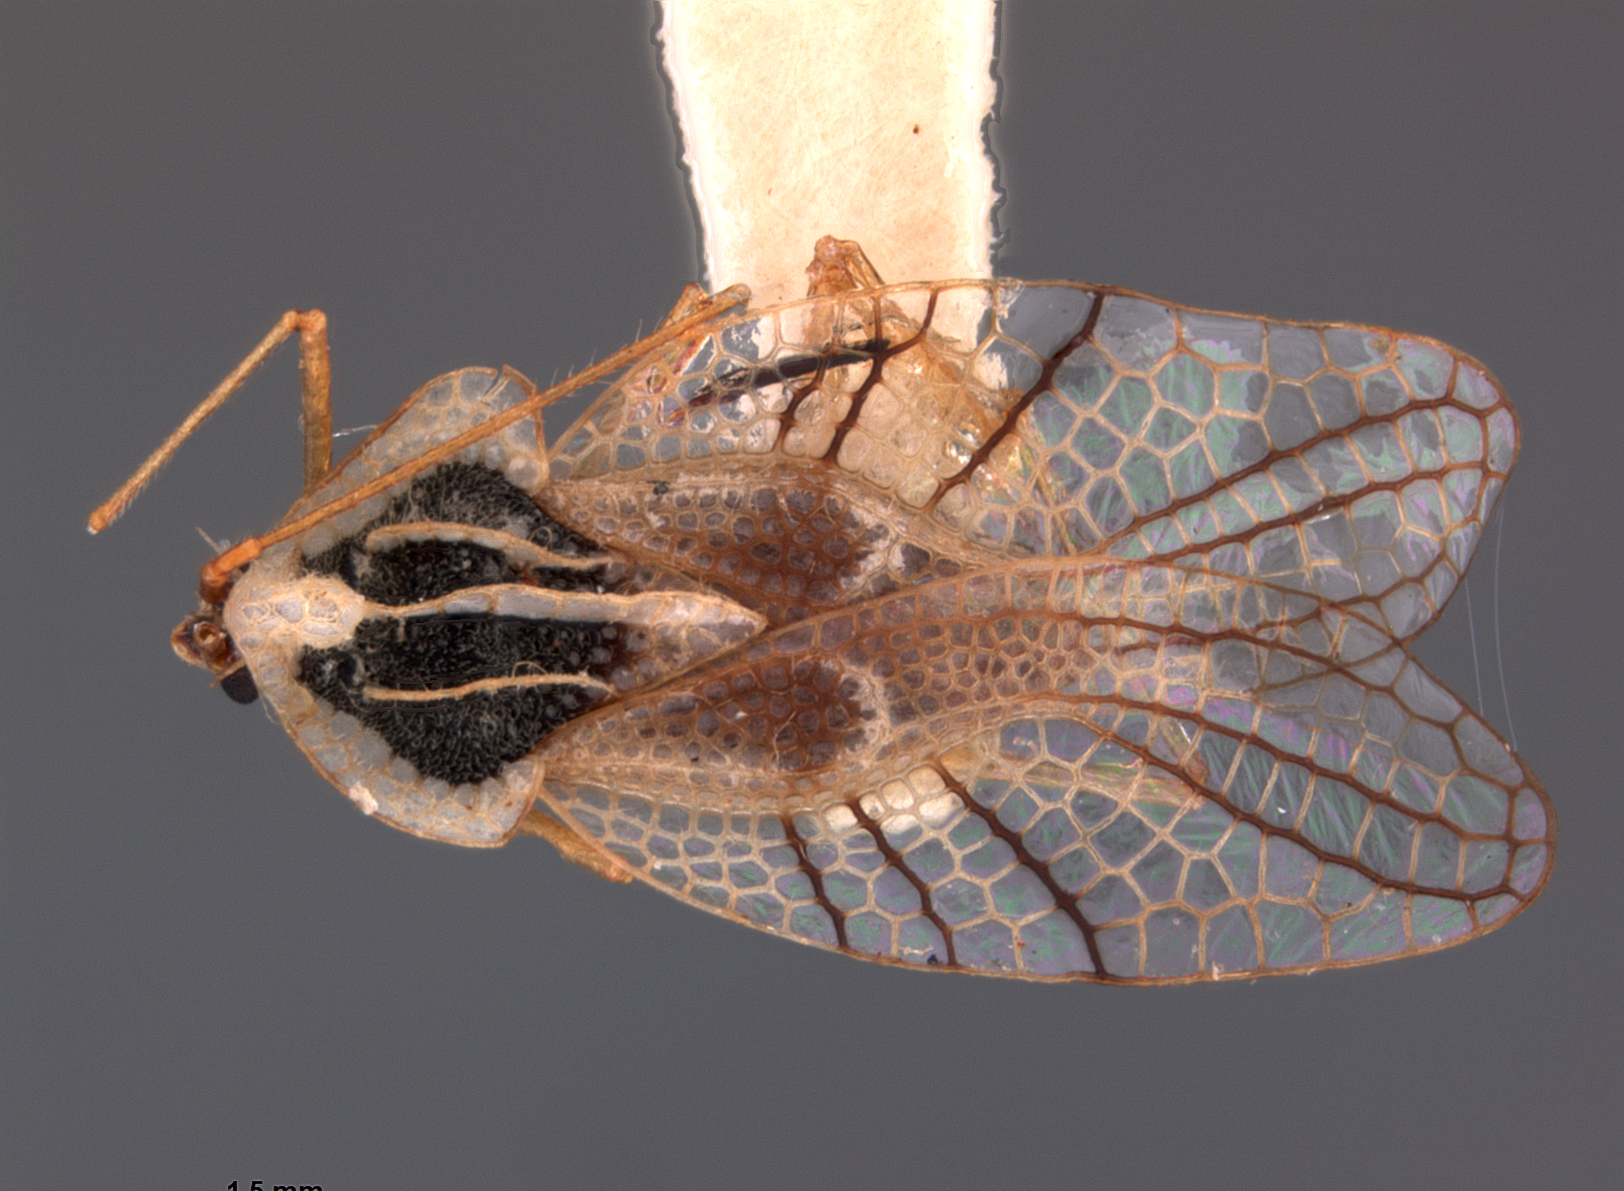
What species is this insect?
Gargaphia nigrinervis
